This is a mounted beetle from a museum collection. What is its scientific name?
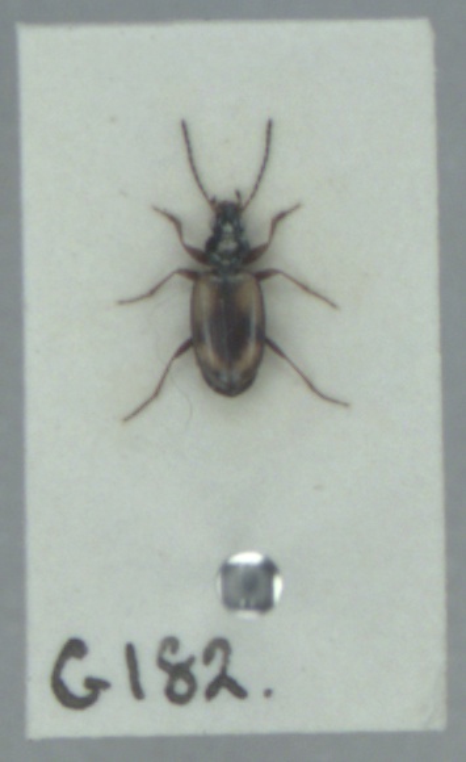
Bembidion bualei
